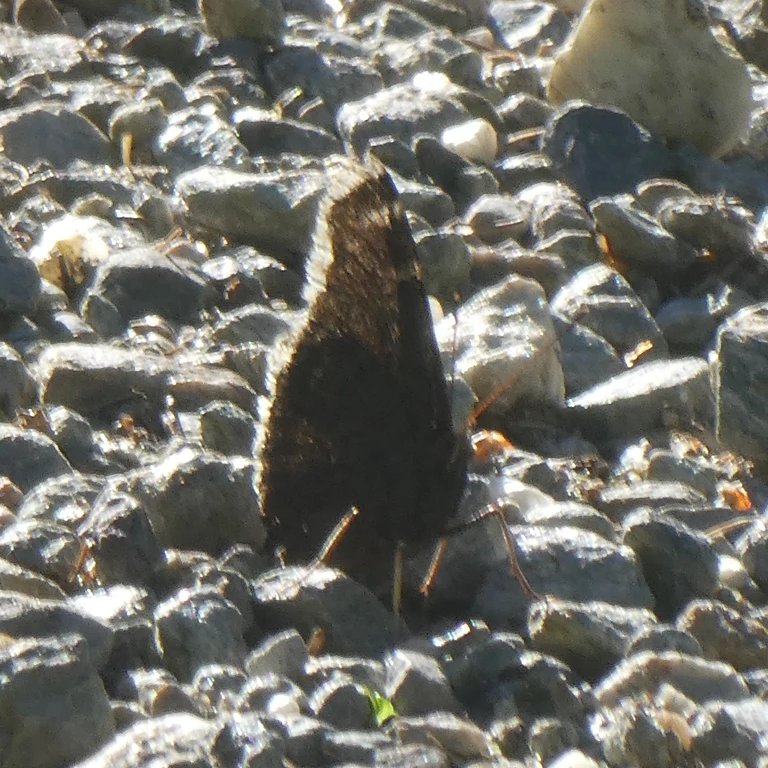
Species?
Nymphalis antiopa
